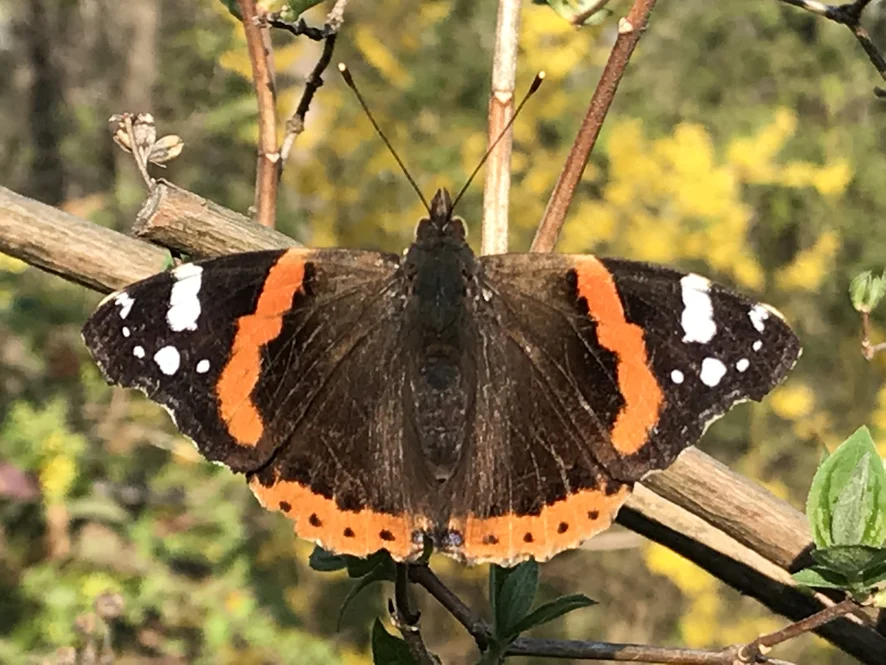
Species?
Vanessa atalanta
